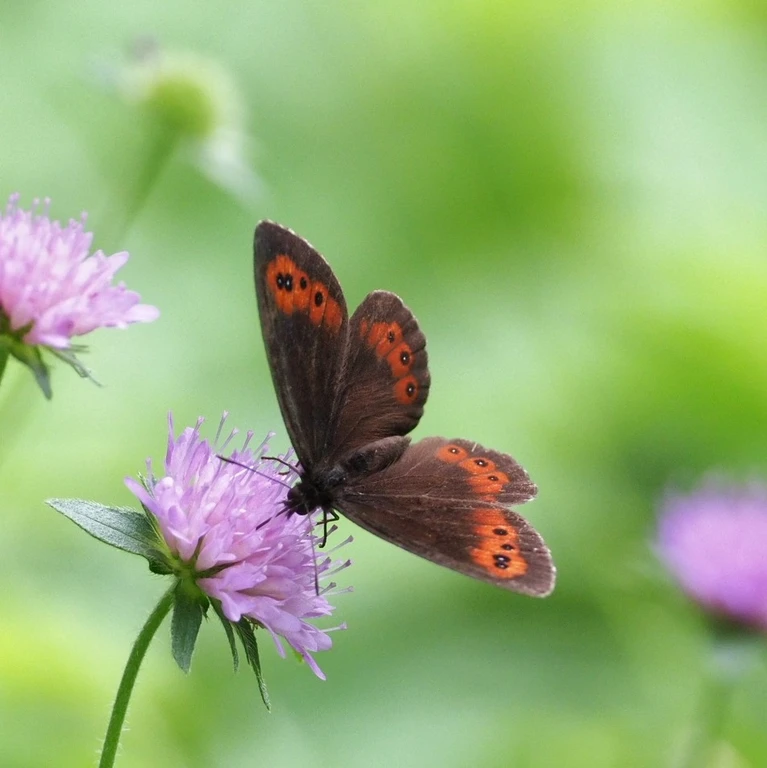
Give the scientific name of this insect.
Erebia ligea
